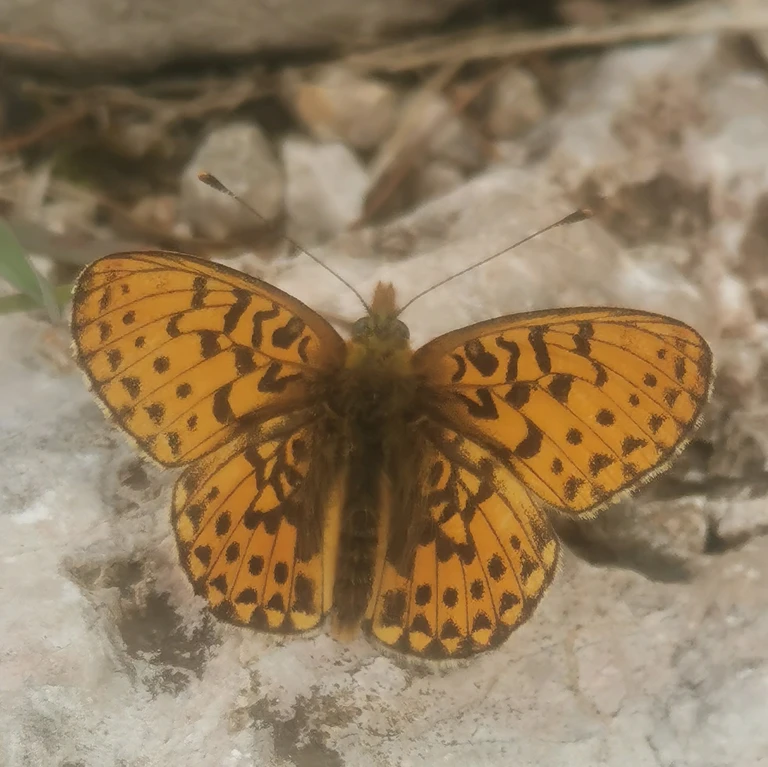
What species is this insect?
Boloria euphrosyne (also Clossiana euphrosyne)
